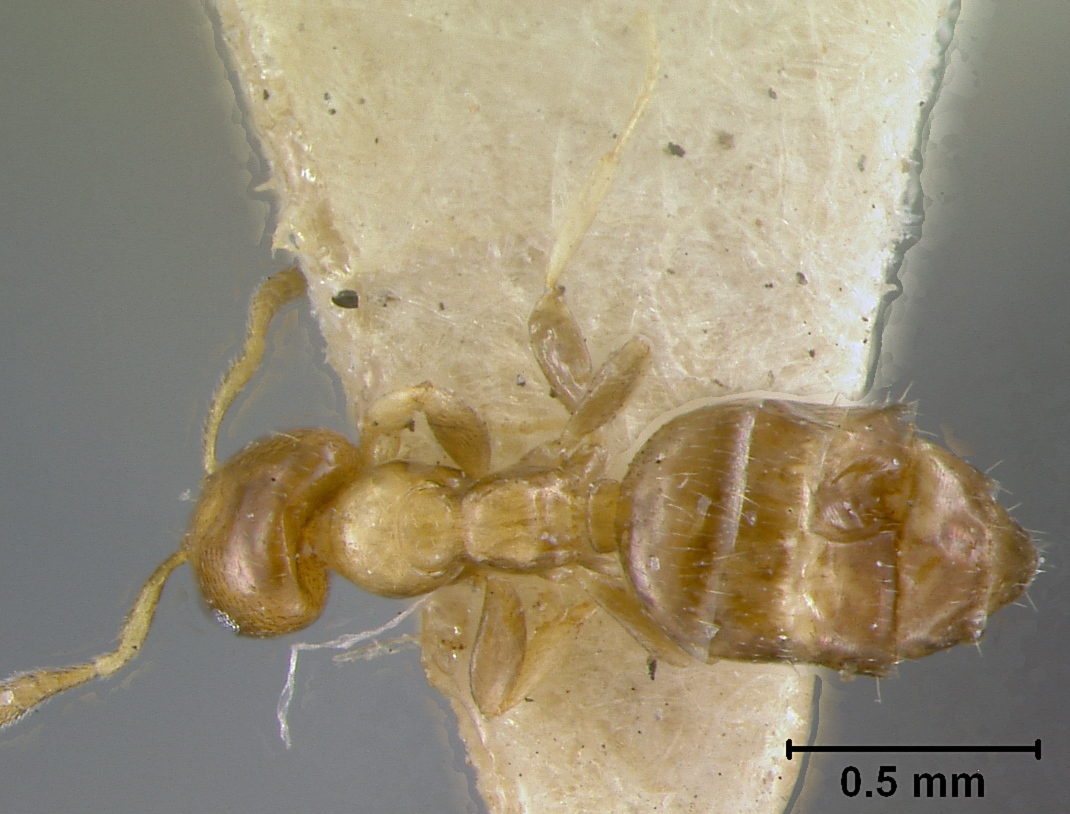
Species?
Myrmelachista costaricensis
